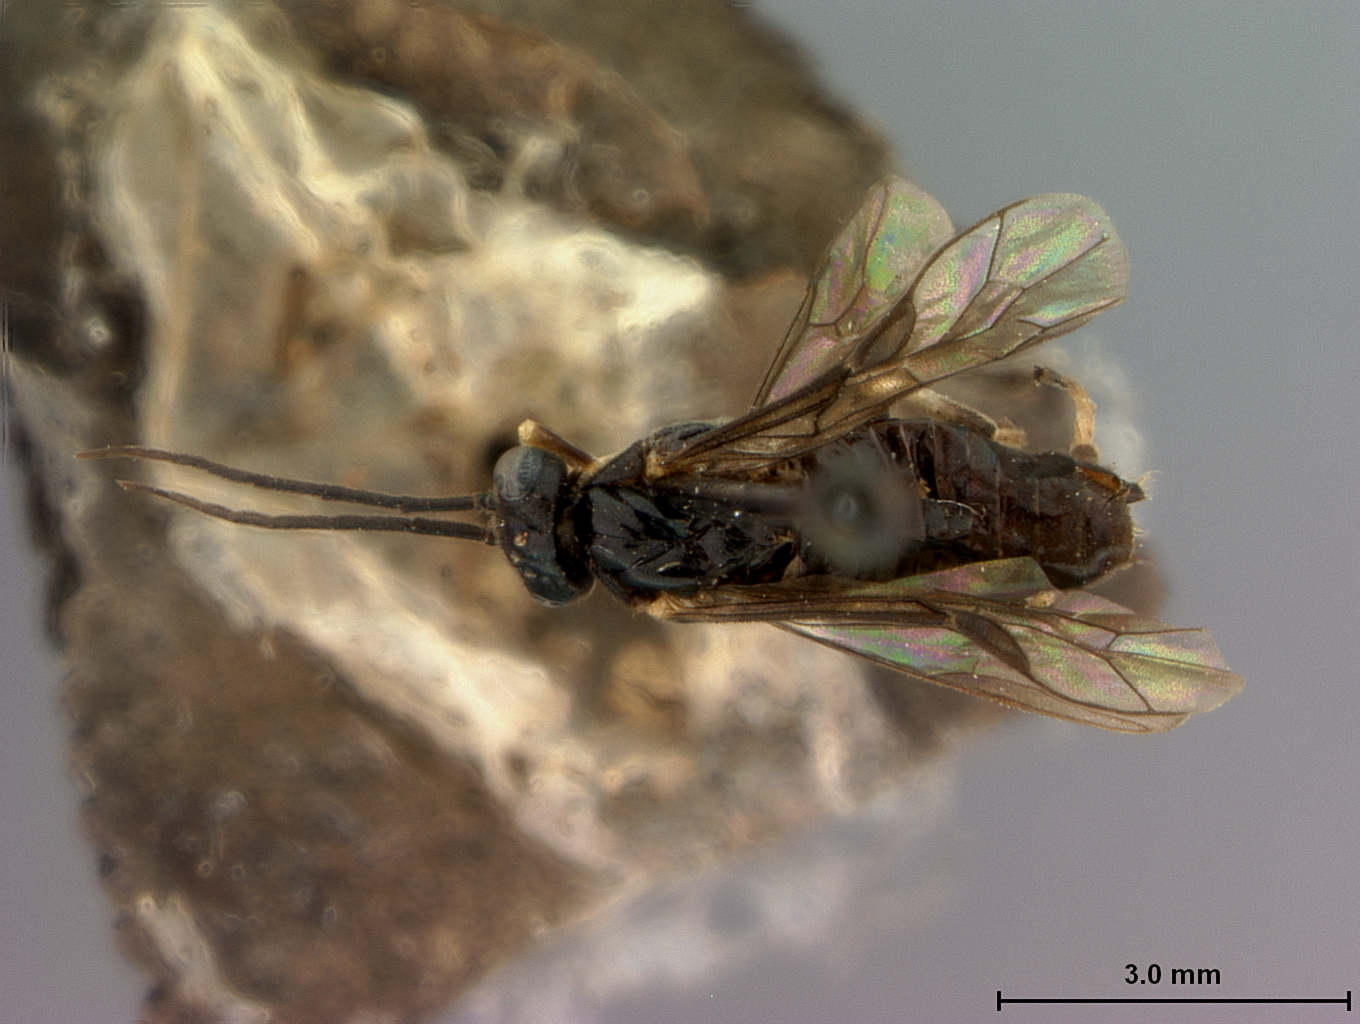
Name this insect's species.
Priophorus crataegi
